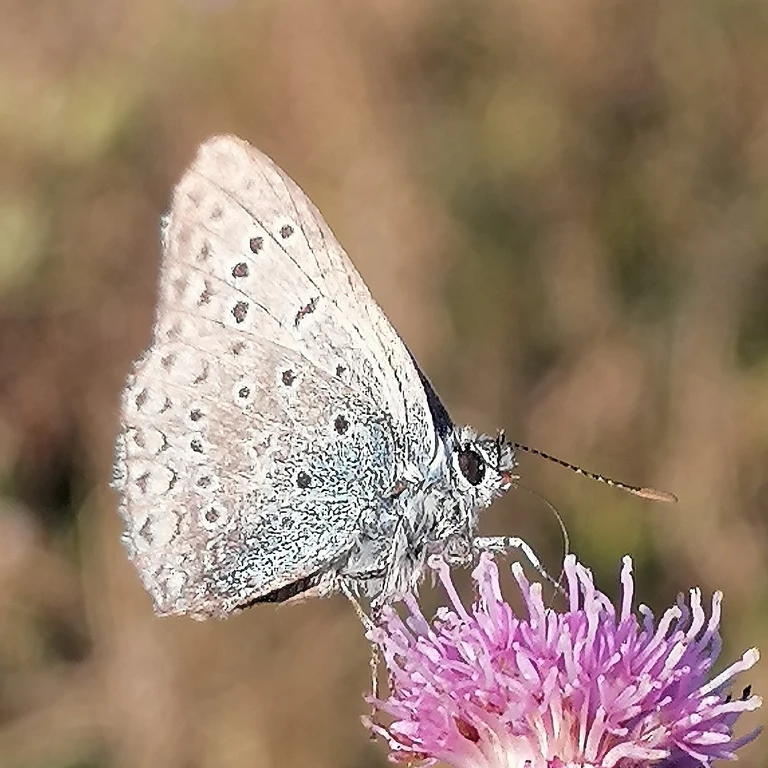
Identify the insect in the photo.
Polyommatus icarus
